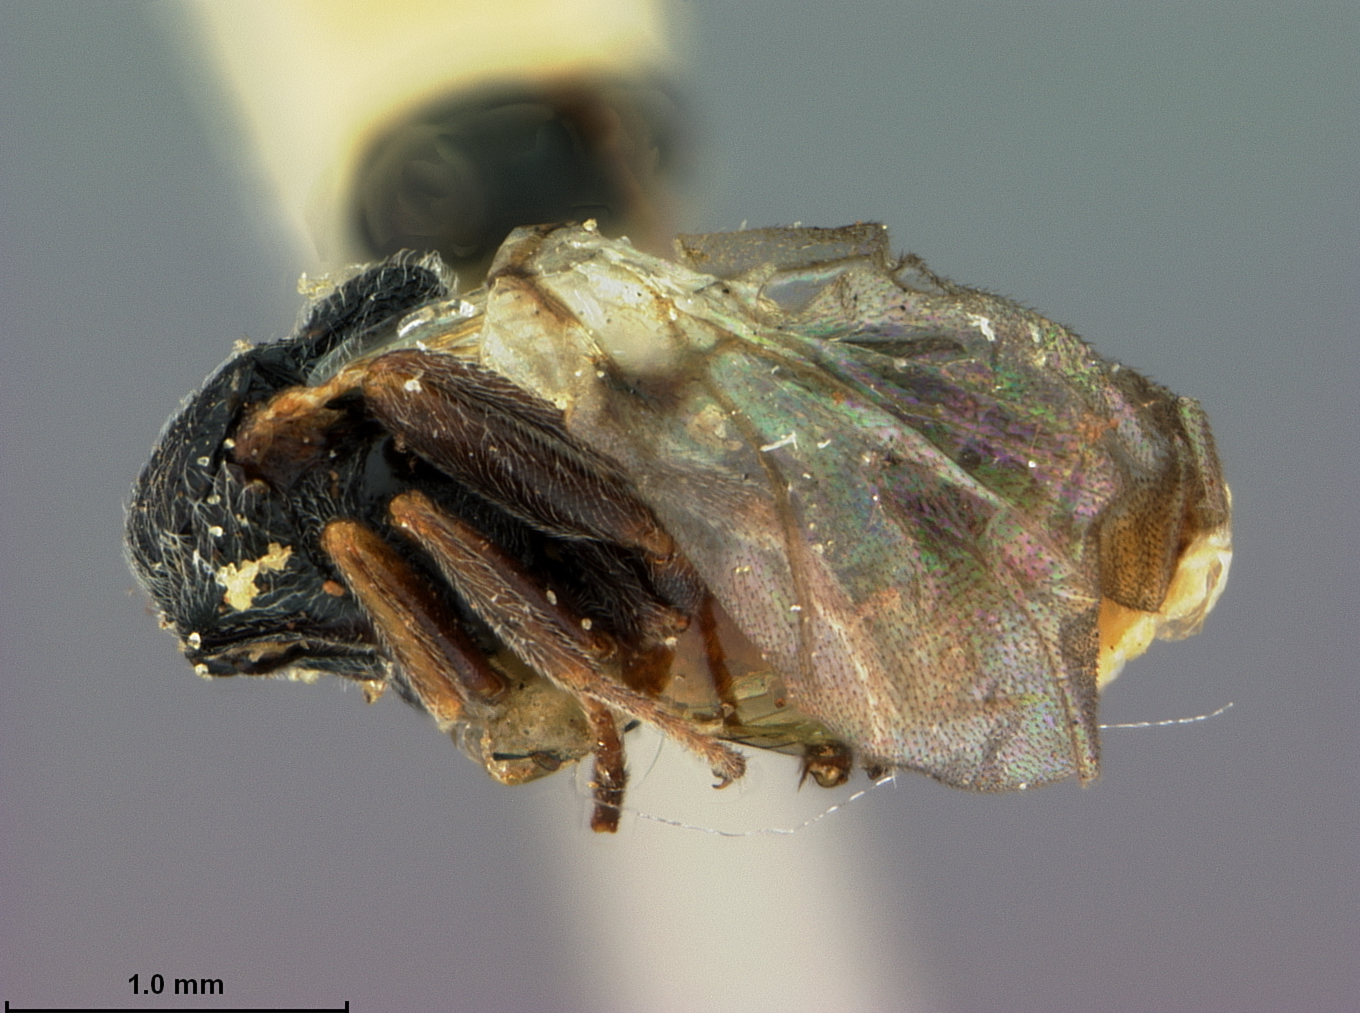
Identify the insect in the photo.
Andricus yosemite
